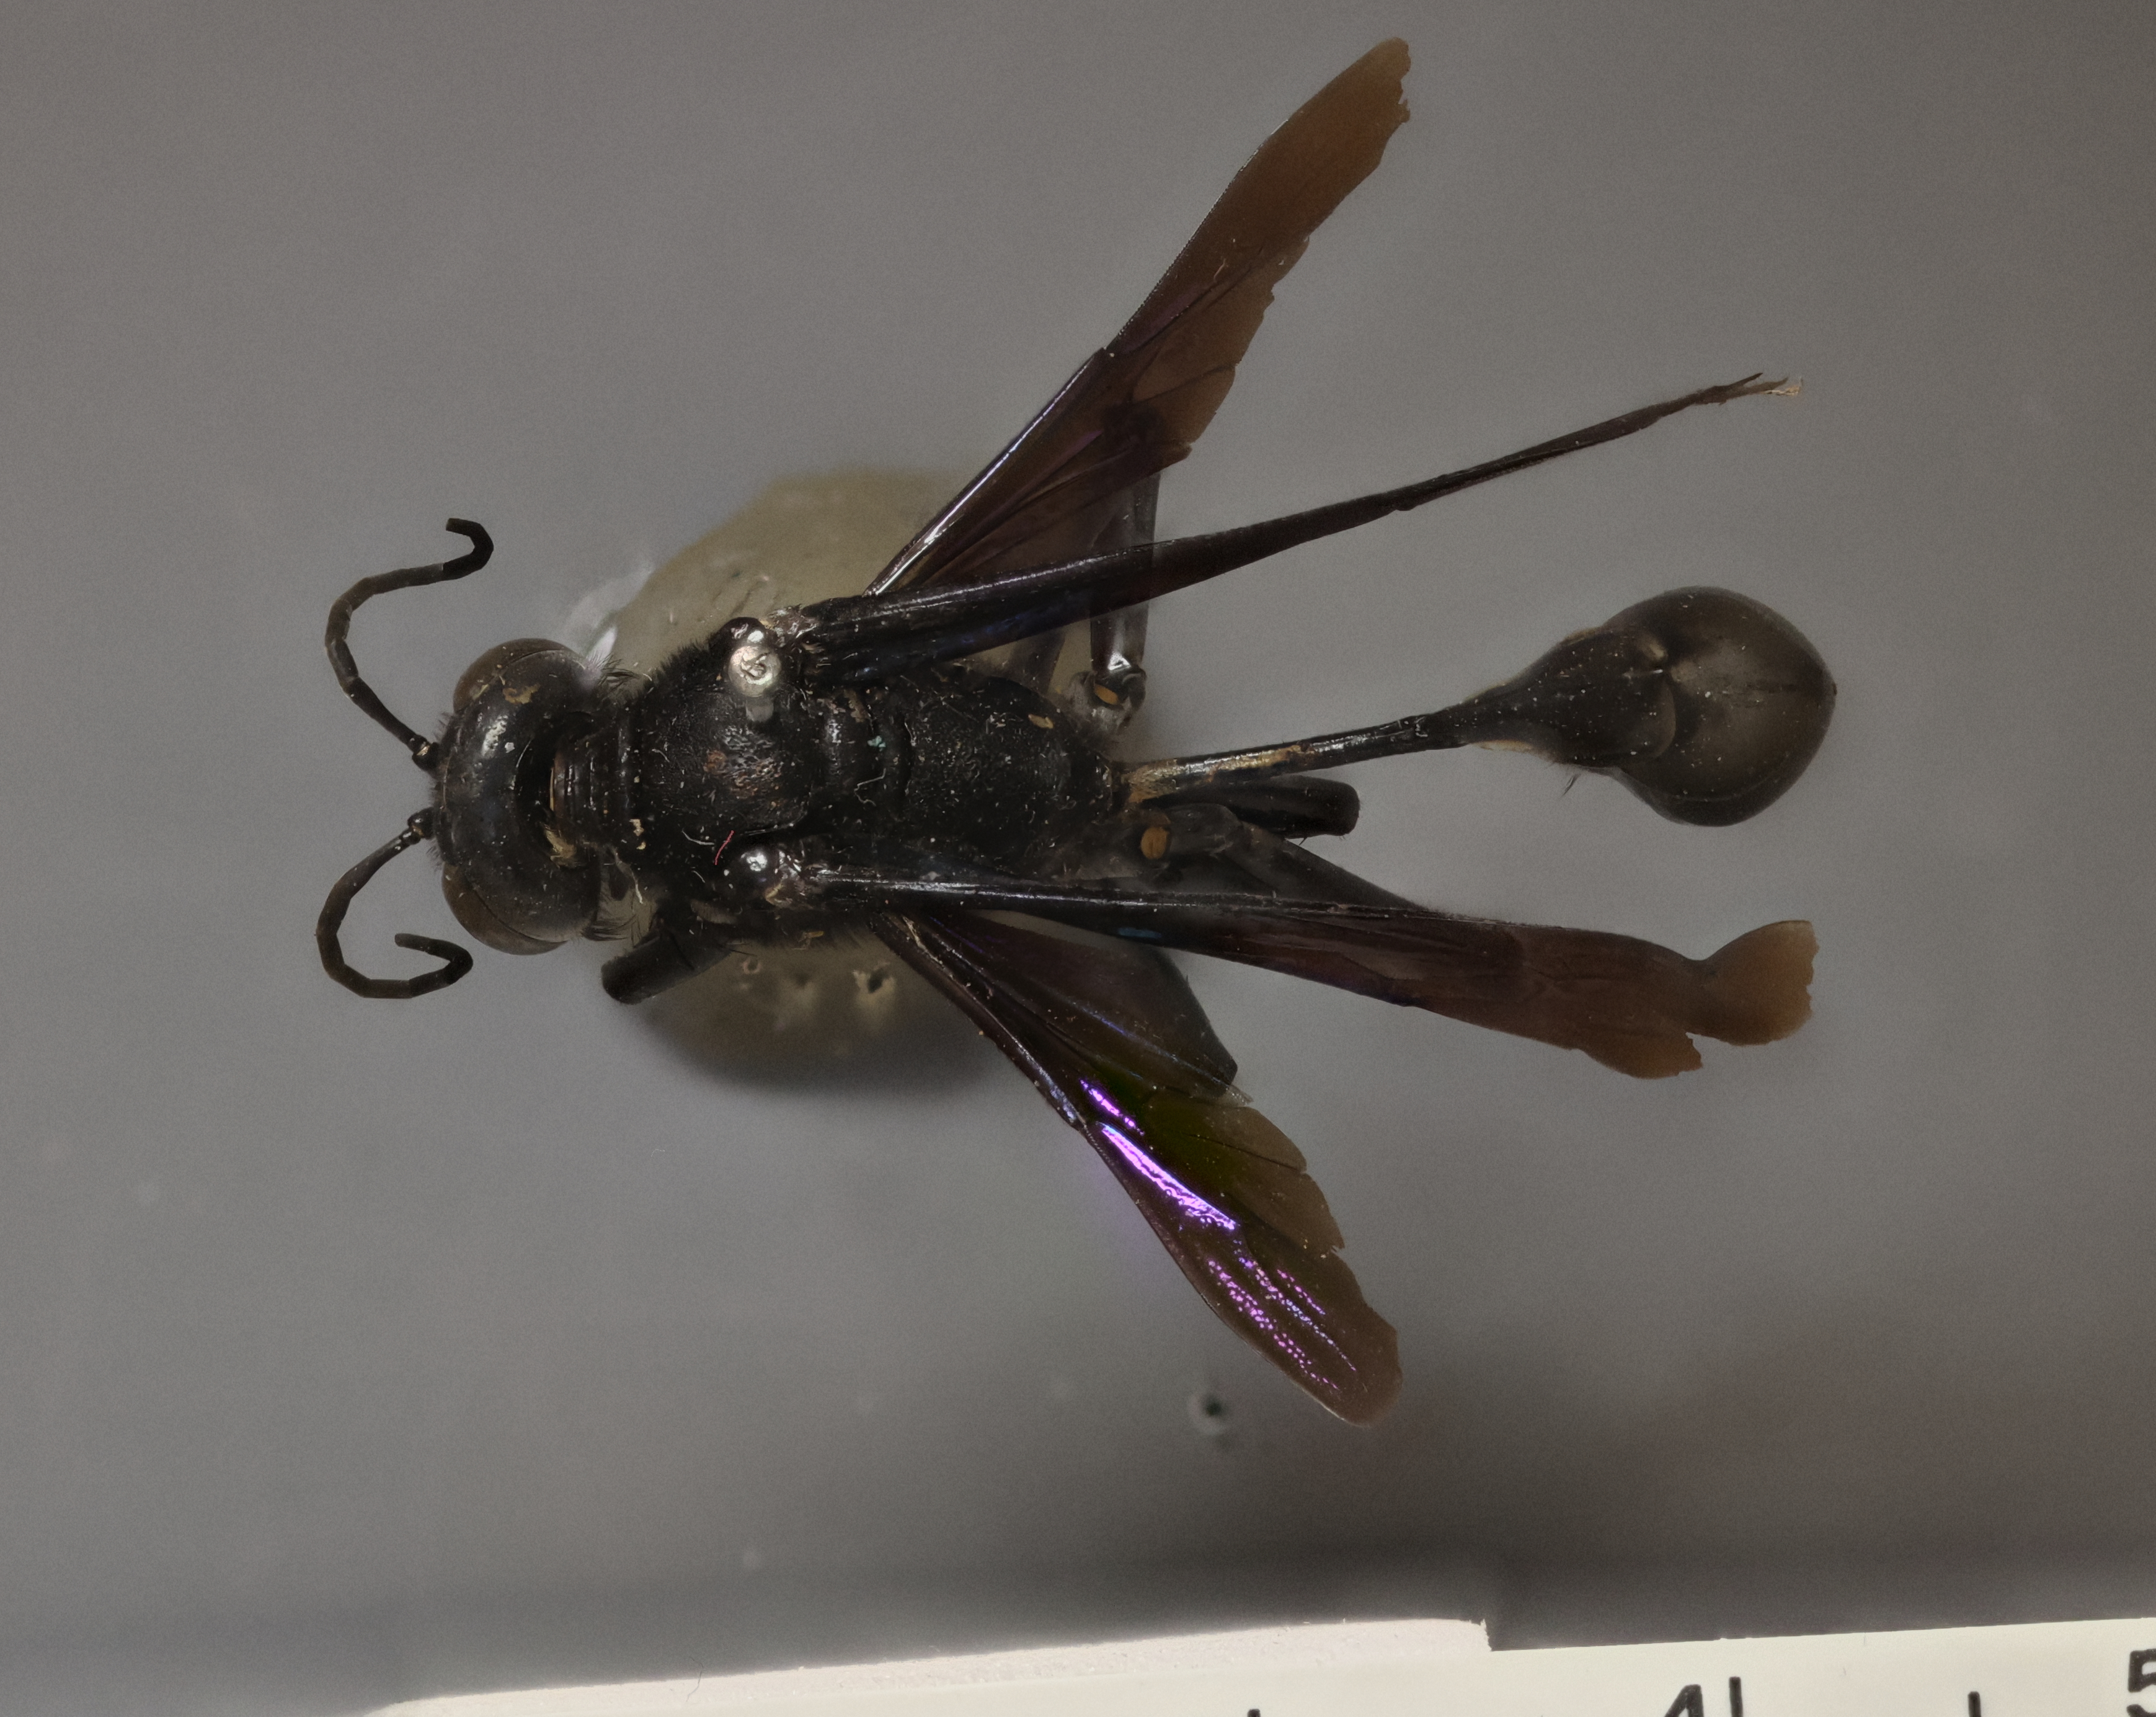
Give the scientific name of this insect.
Ceratosphex bakeri
